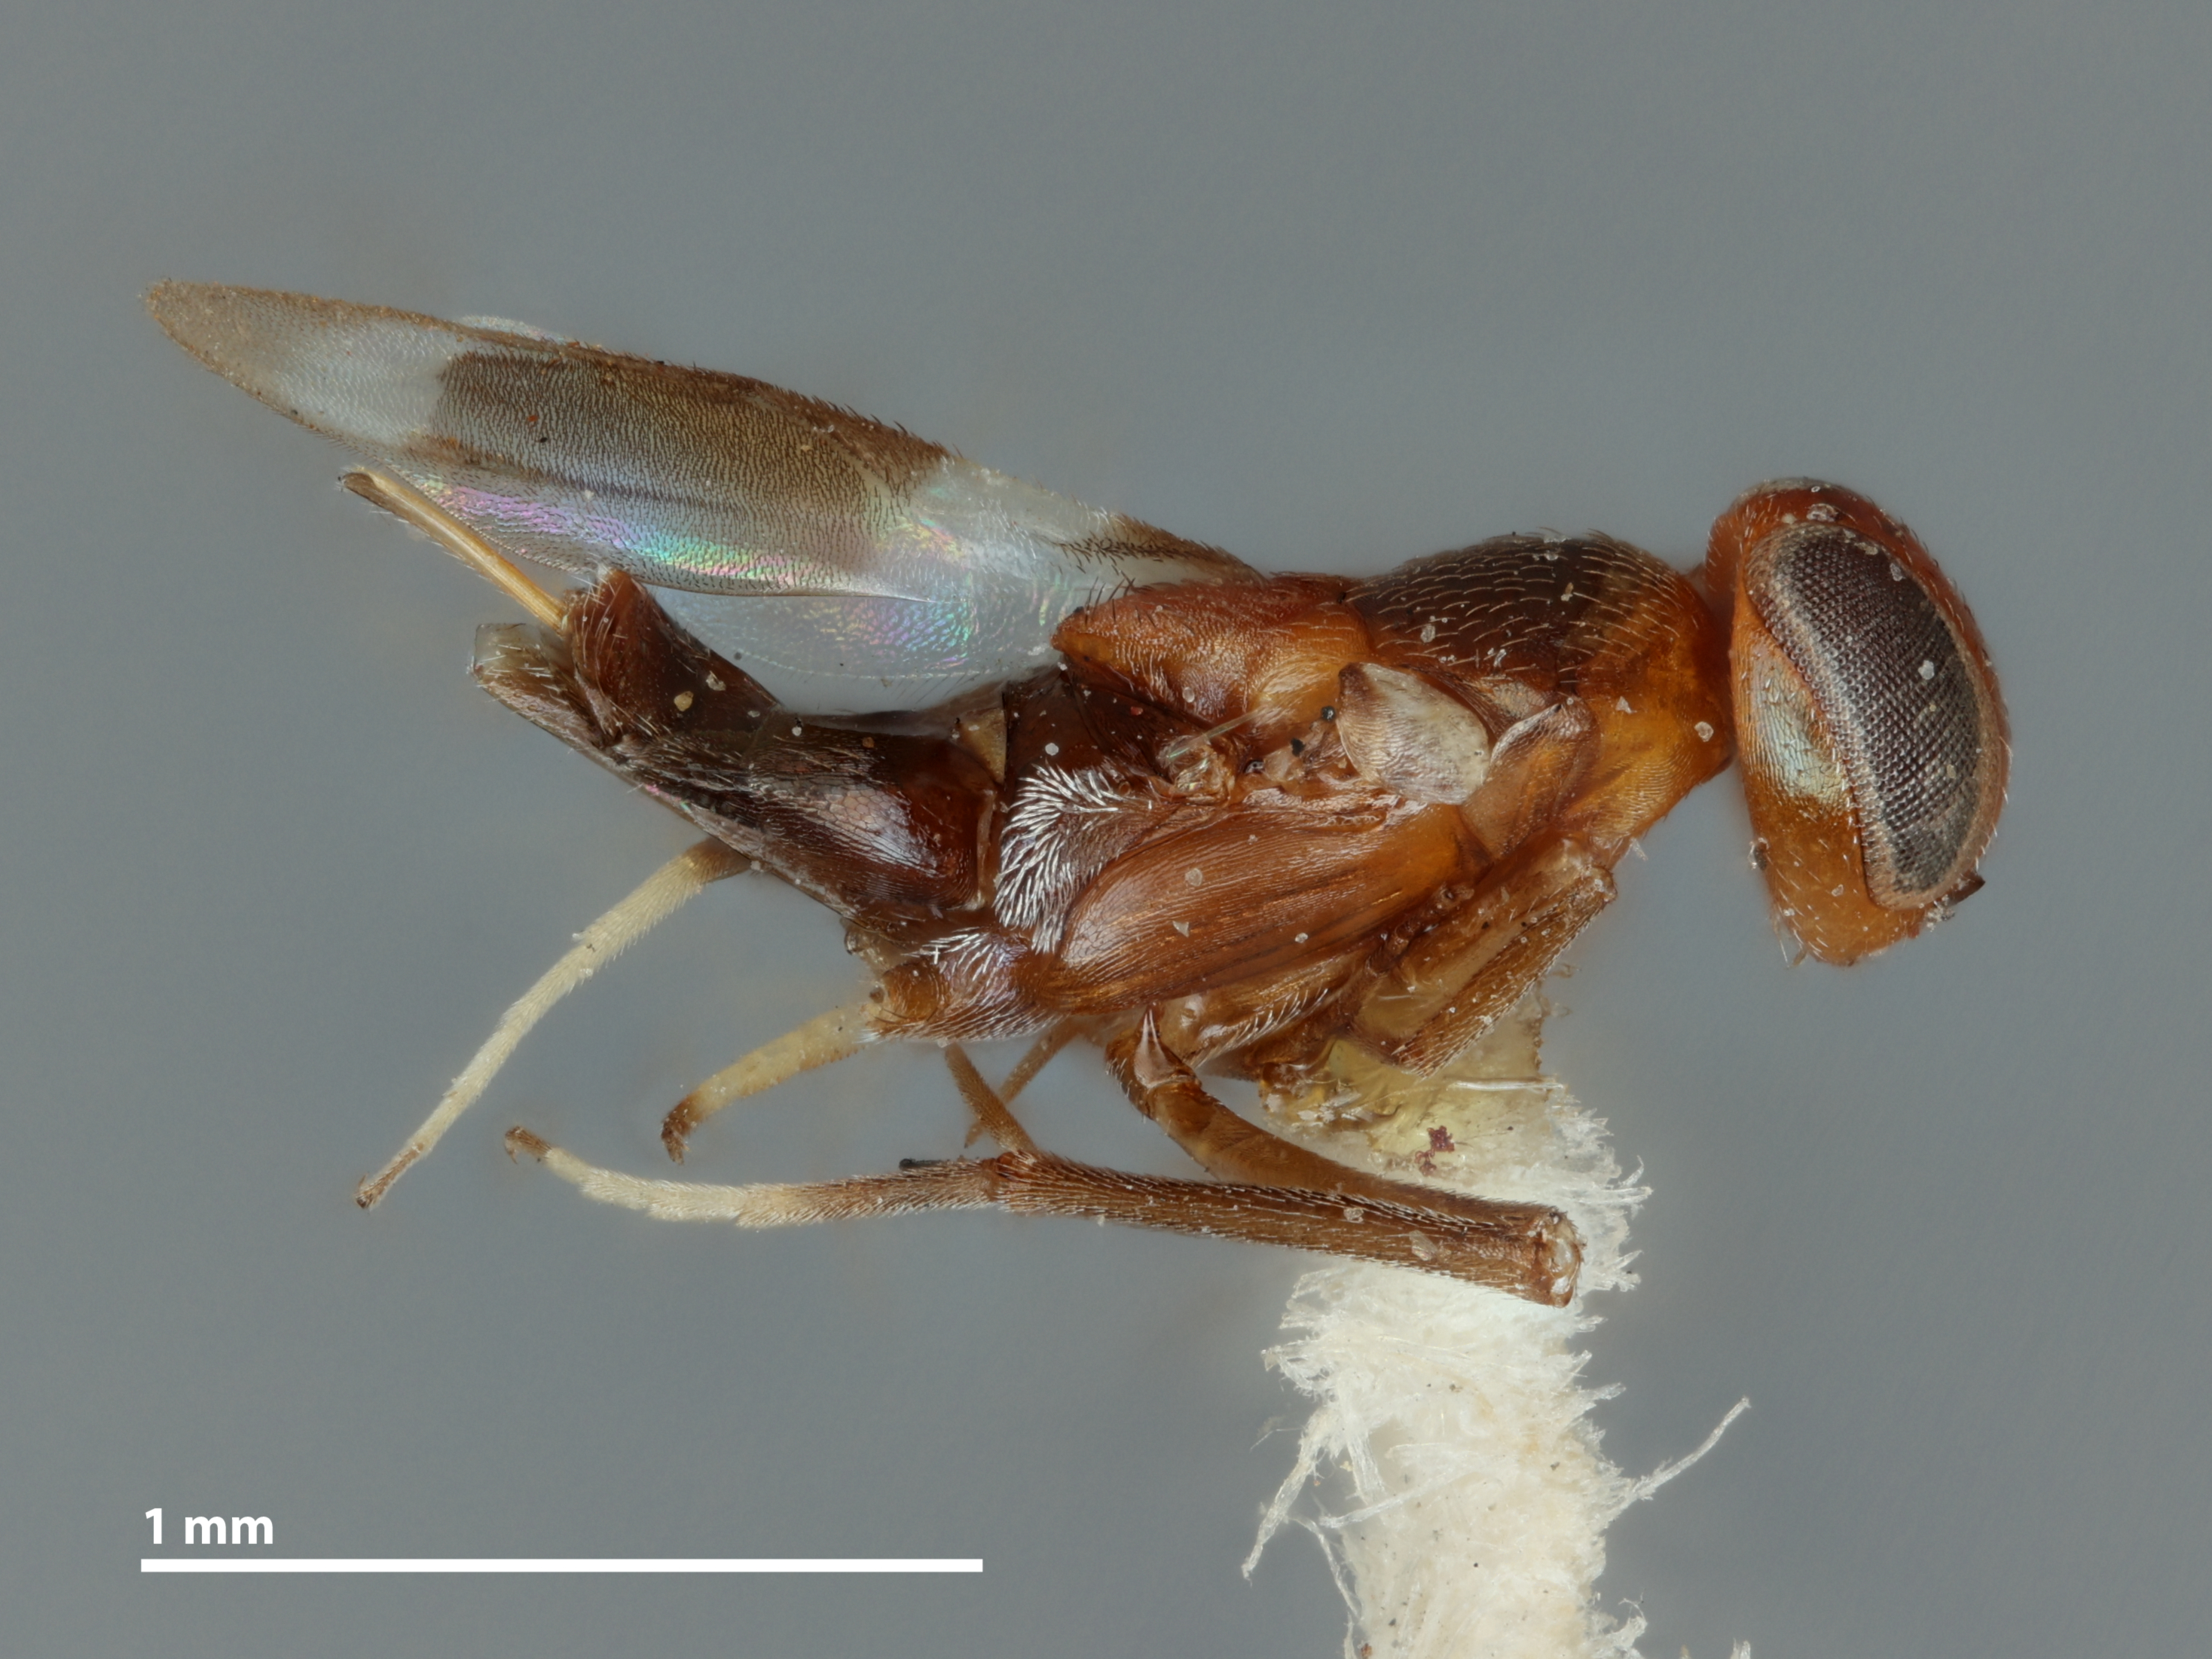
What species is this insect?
Homalotylus quayli
